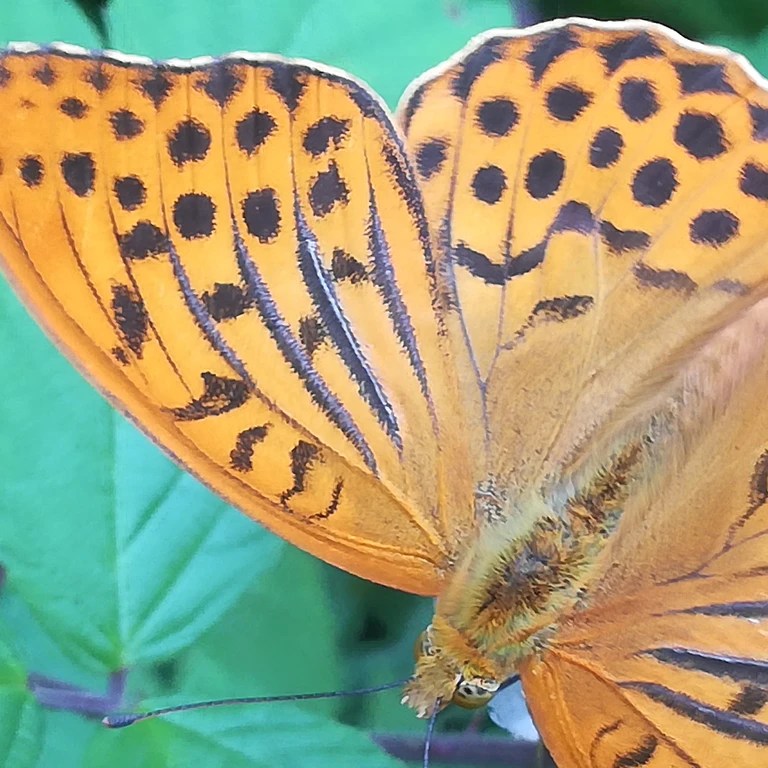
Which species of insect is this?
Argynnis paphia
